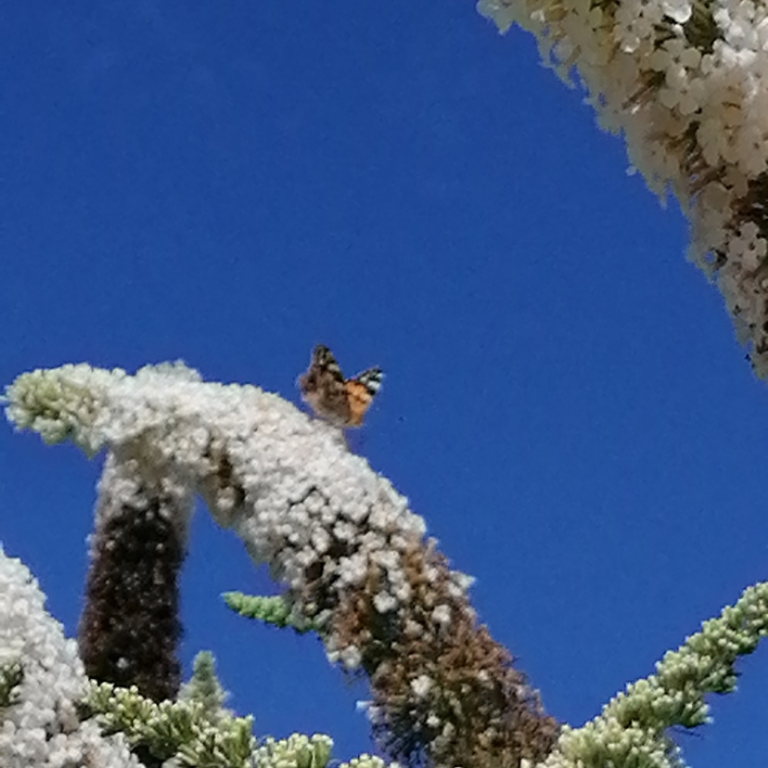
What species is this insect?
Vanessa cardui
